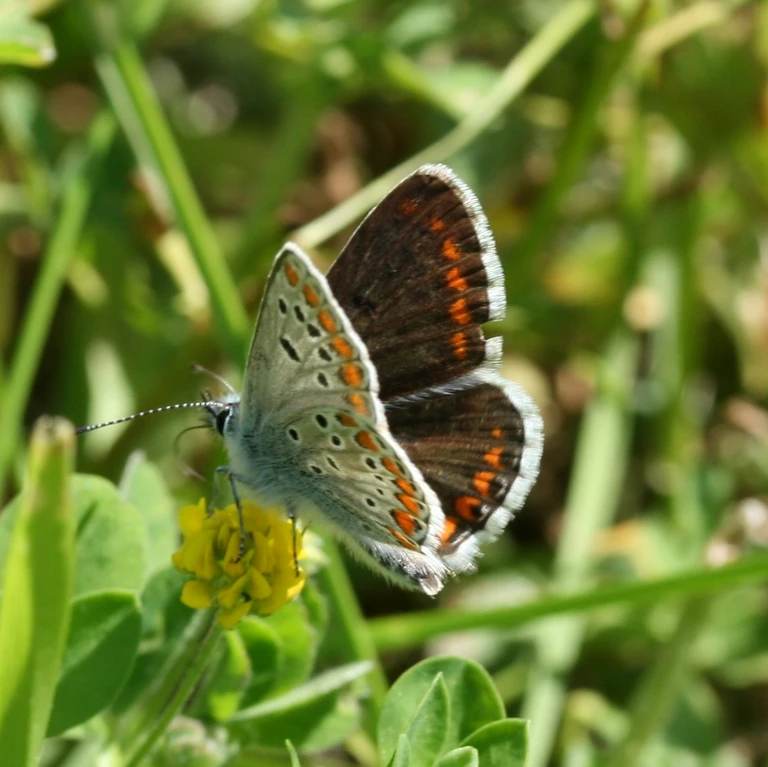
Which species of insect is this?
Aricia agestis/artaxerxes
